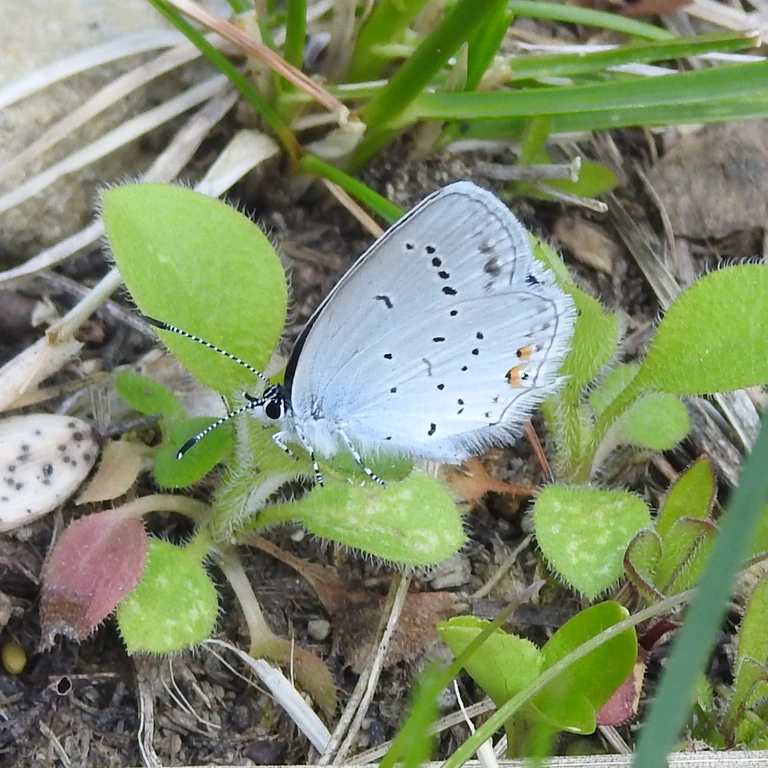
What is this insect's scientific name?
Cupido argiades (also Elkalyce argiades)
